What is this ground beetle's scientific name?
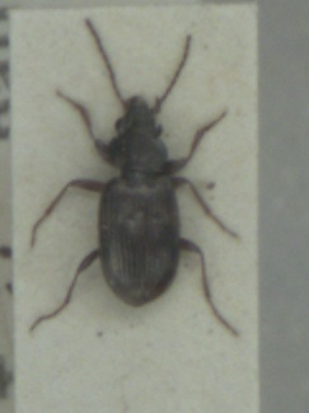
Bembidion varium
